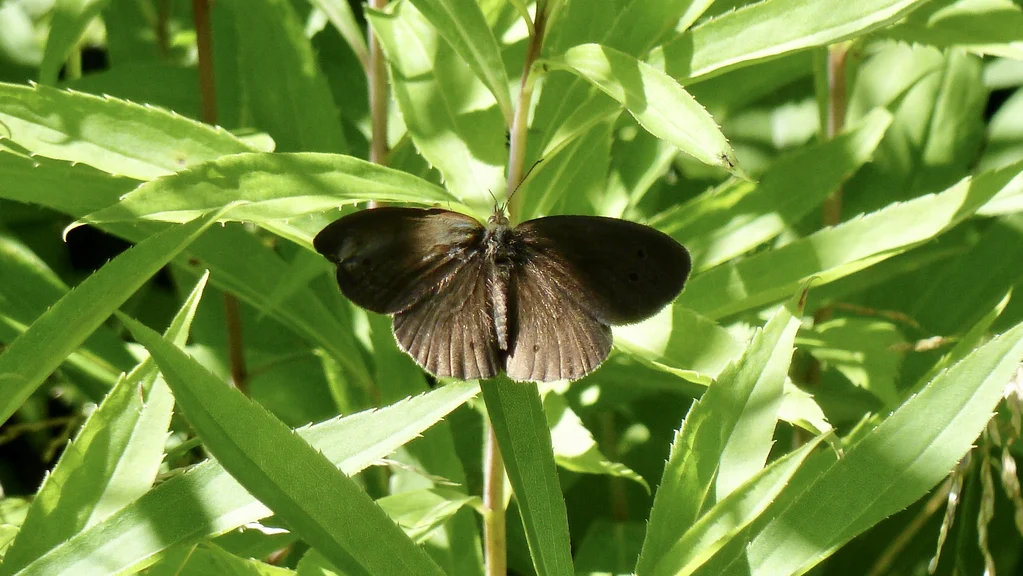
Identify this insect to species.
Aphantopus hyperantus
